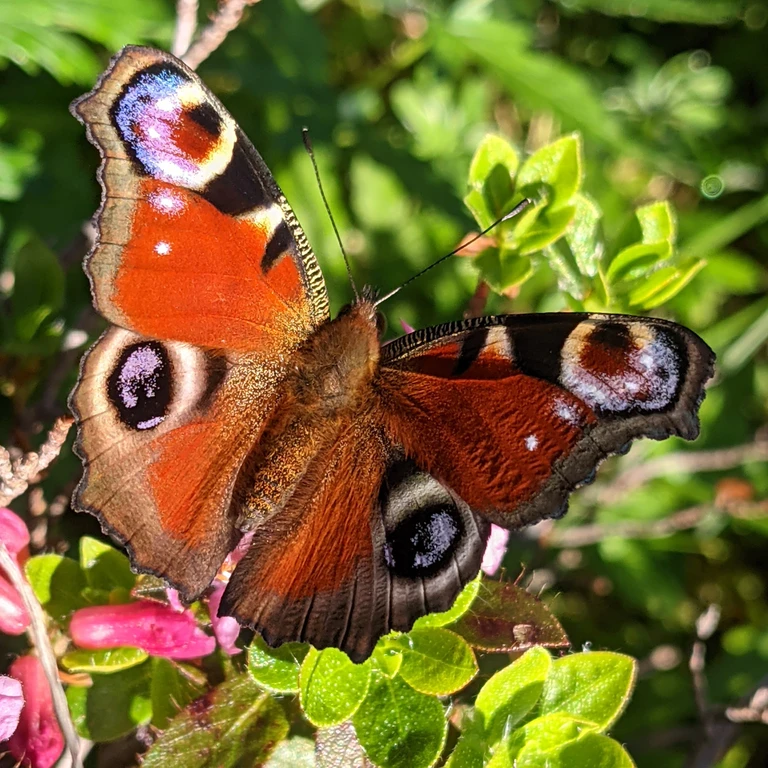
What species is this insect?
Aglais io
